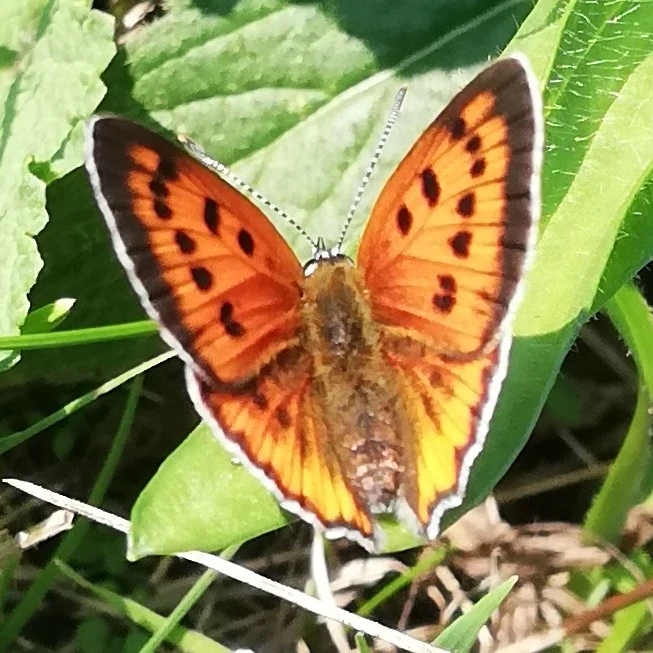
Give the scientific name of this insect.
Lycaena dispar
